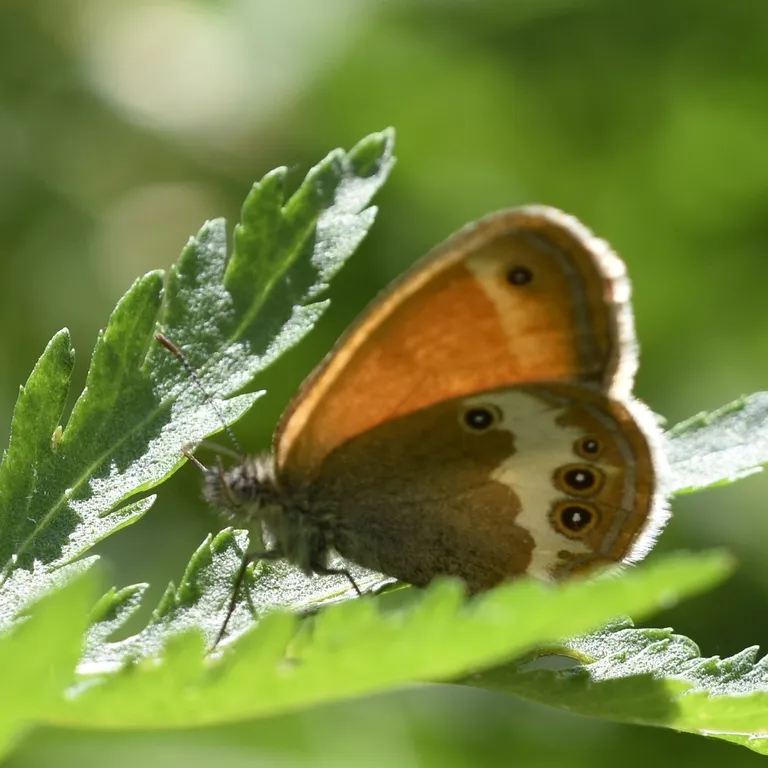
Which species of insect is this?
Coenonympha arcania
